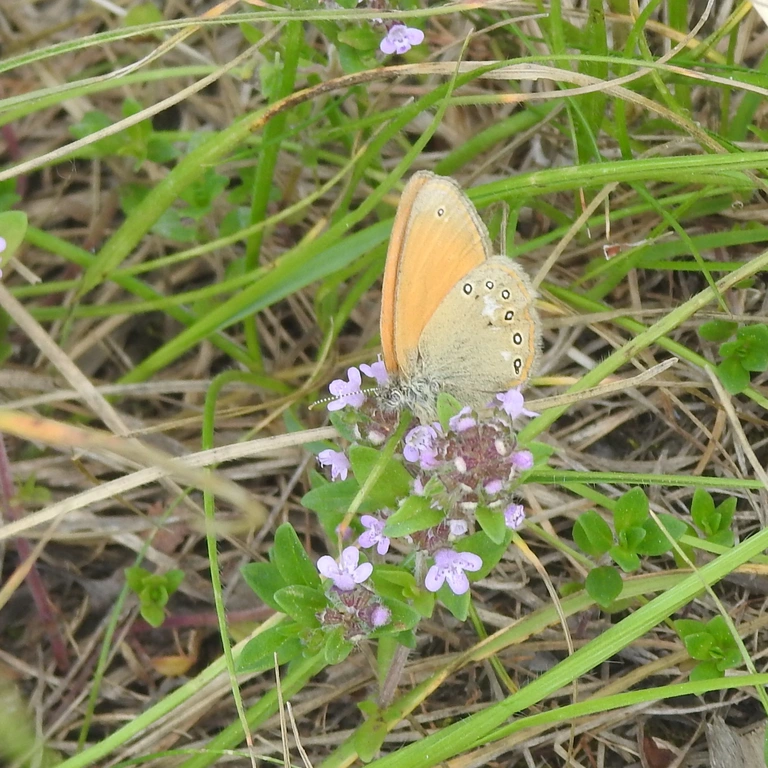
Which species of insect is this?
Coenonympha glycerion (also Coenonympha iphis)
